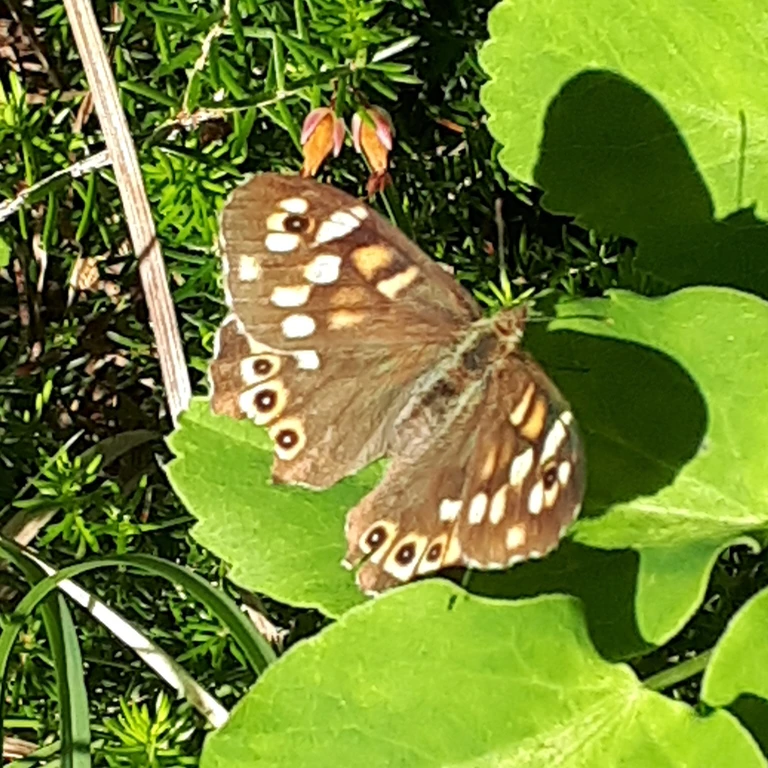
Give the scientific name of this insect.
Pararge aegeria
